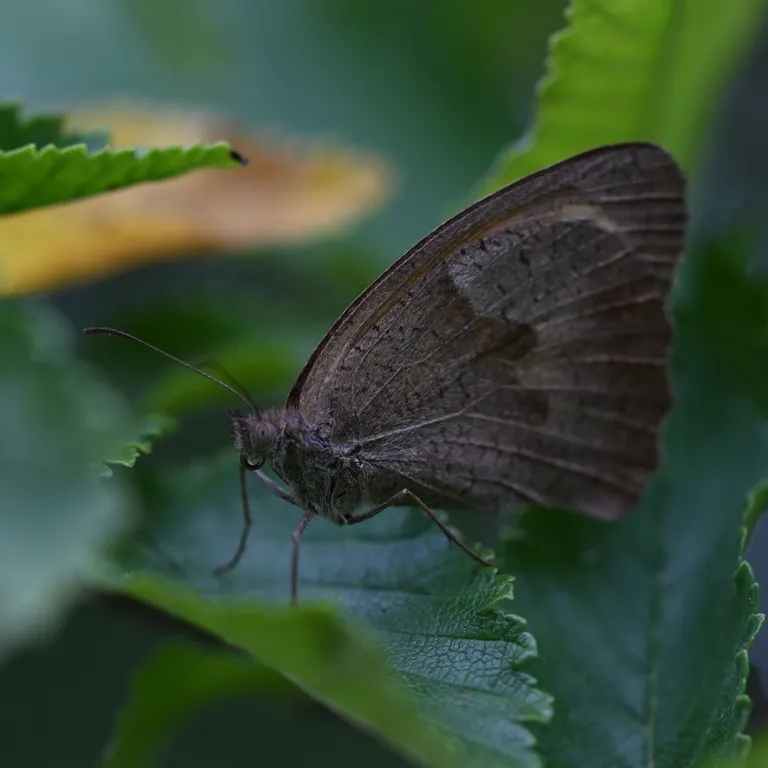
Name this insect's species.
Maniola jurtina
